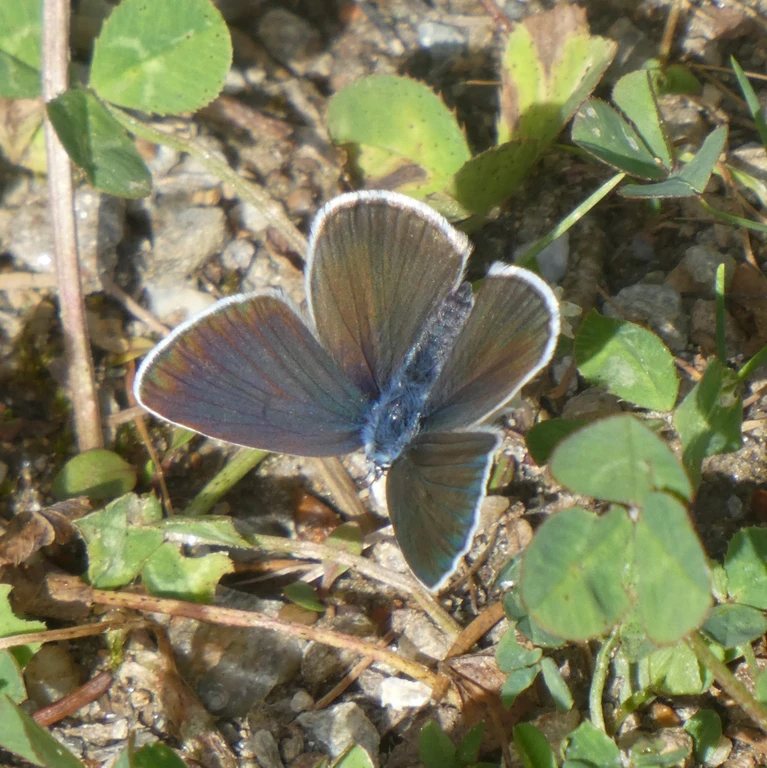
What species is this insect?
Cyaniris semiargus
